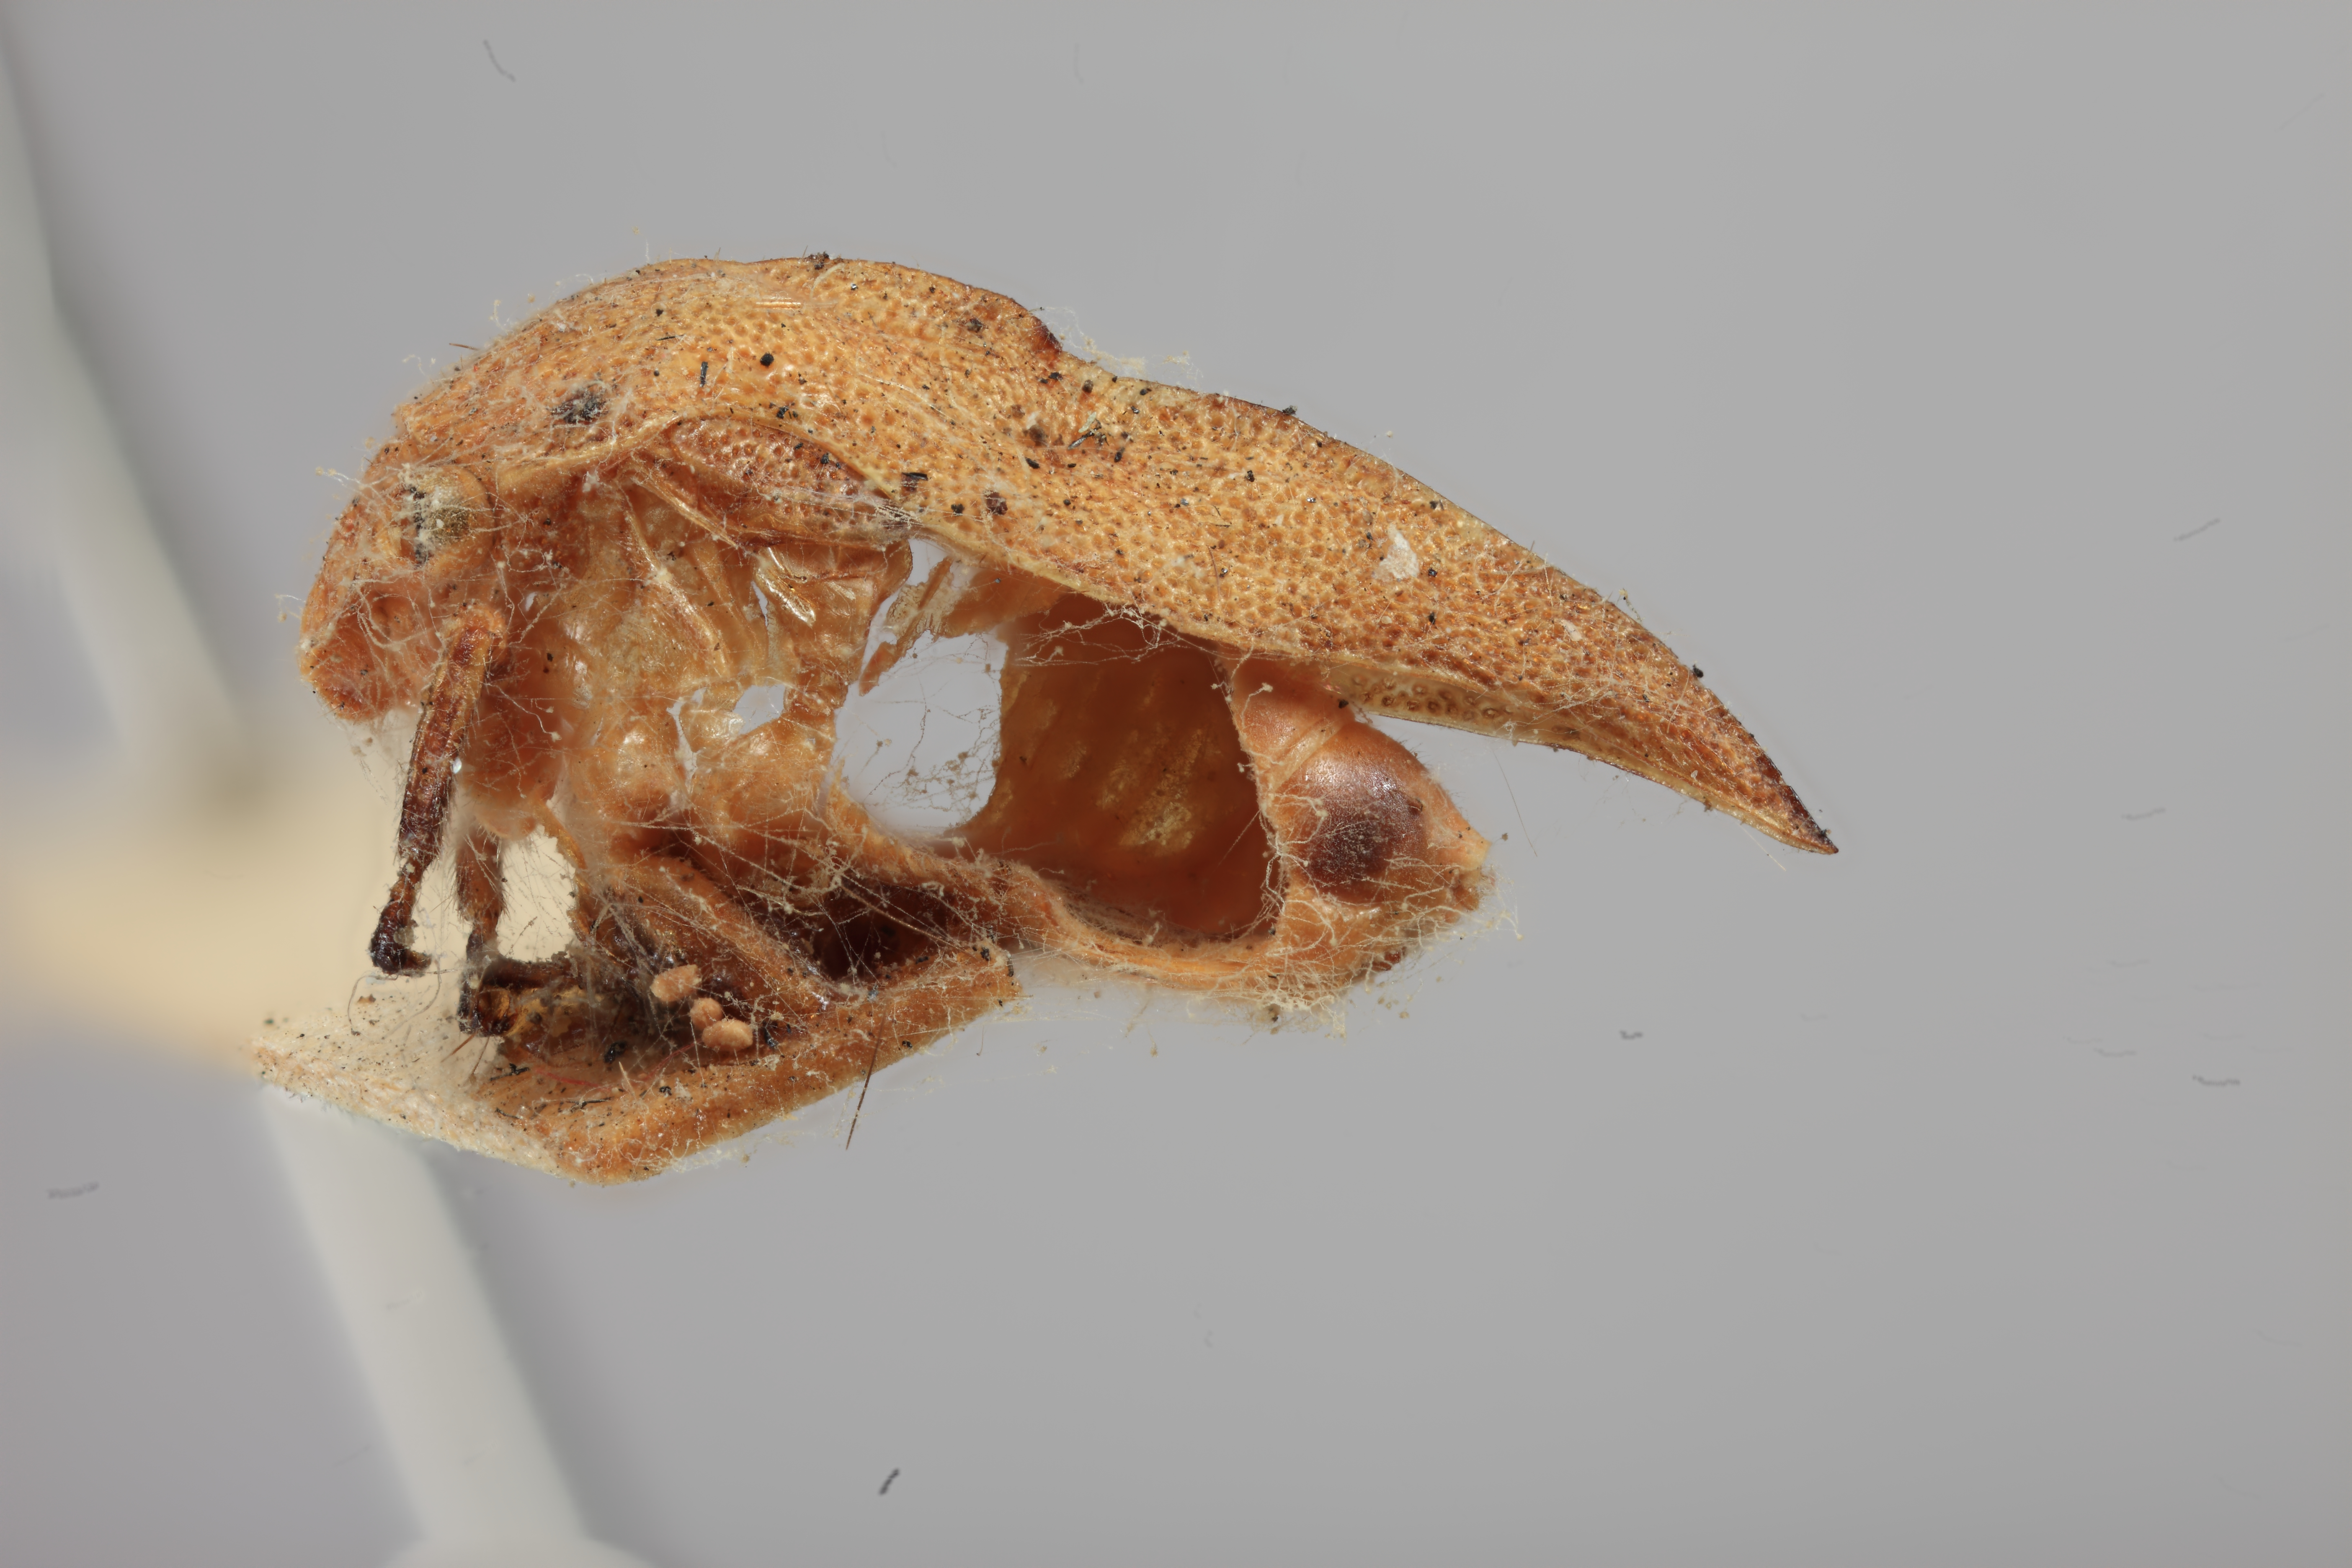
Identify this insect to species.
Evashmeadea concinna
